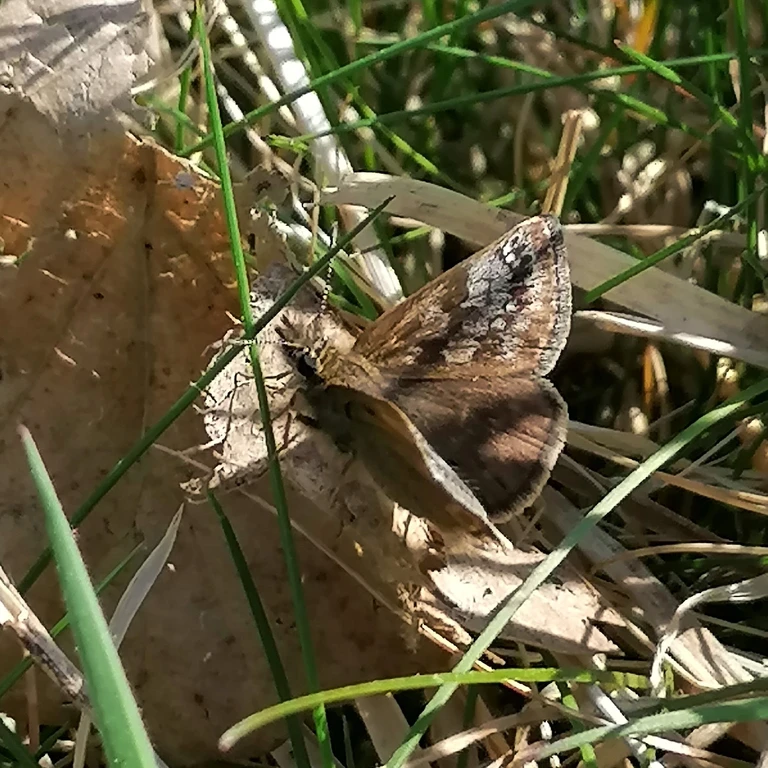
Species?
Erynnis tages
